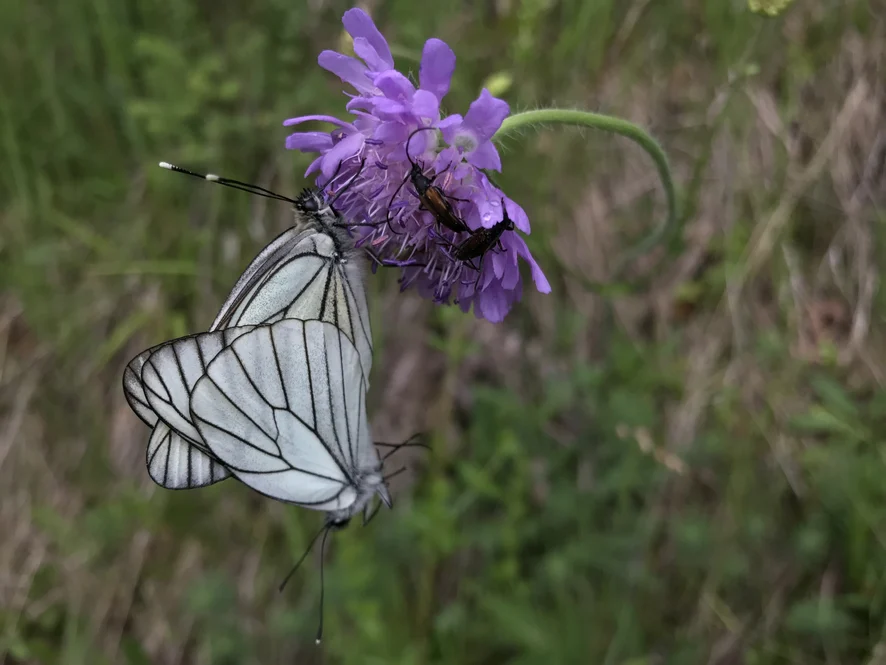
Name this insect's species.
Aporia crataegi
